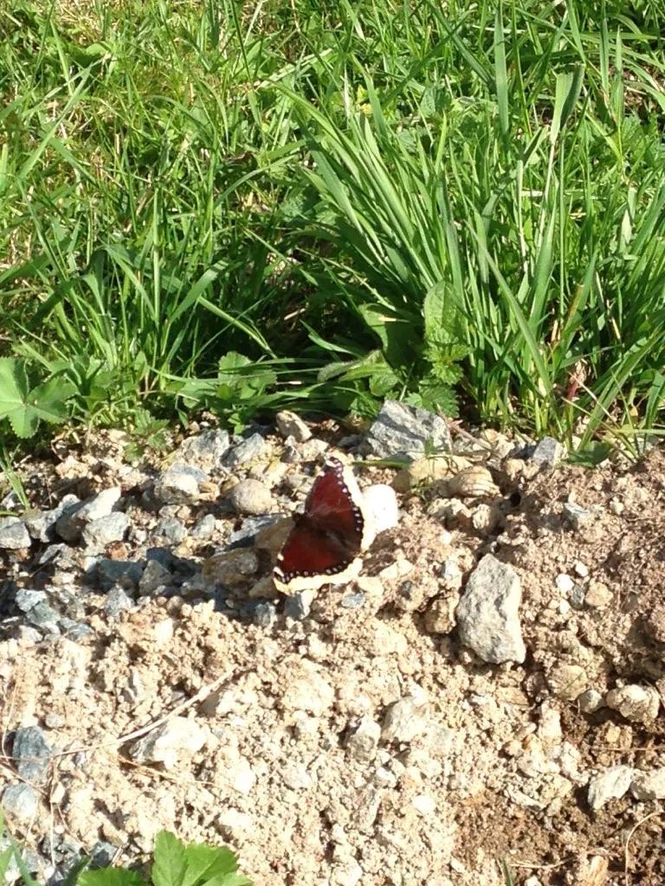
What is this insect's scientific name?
Nymphalis antiopa
